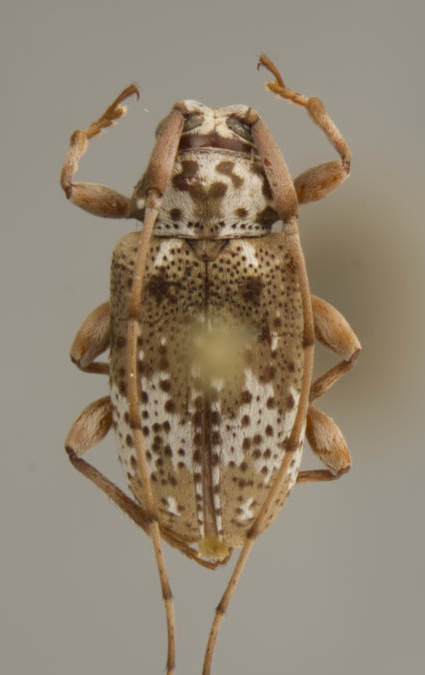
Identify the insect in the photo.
Baryssinus giesberti
